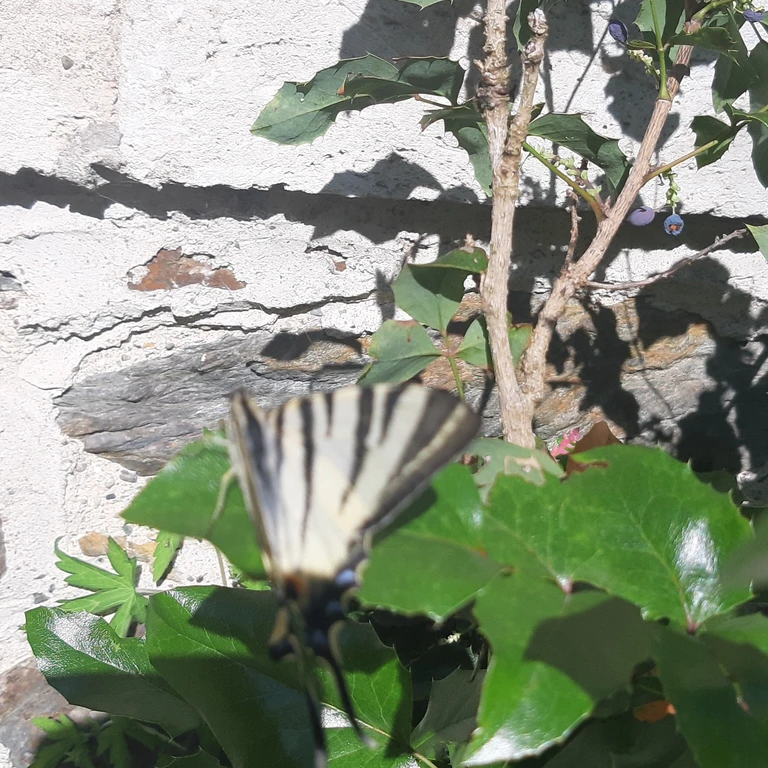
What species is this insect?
Iphiclides podalirius
